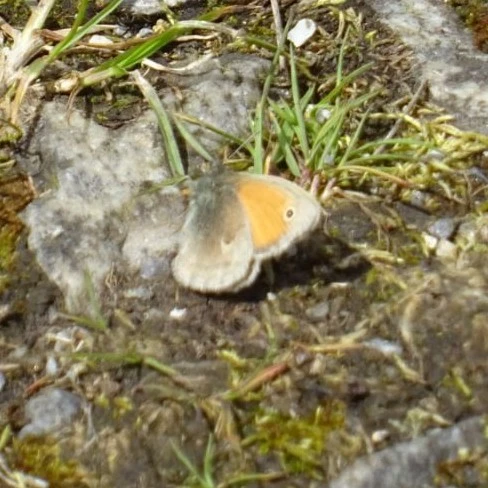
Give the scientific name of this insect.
Coenonympha pamphilus
